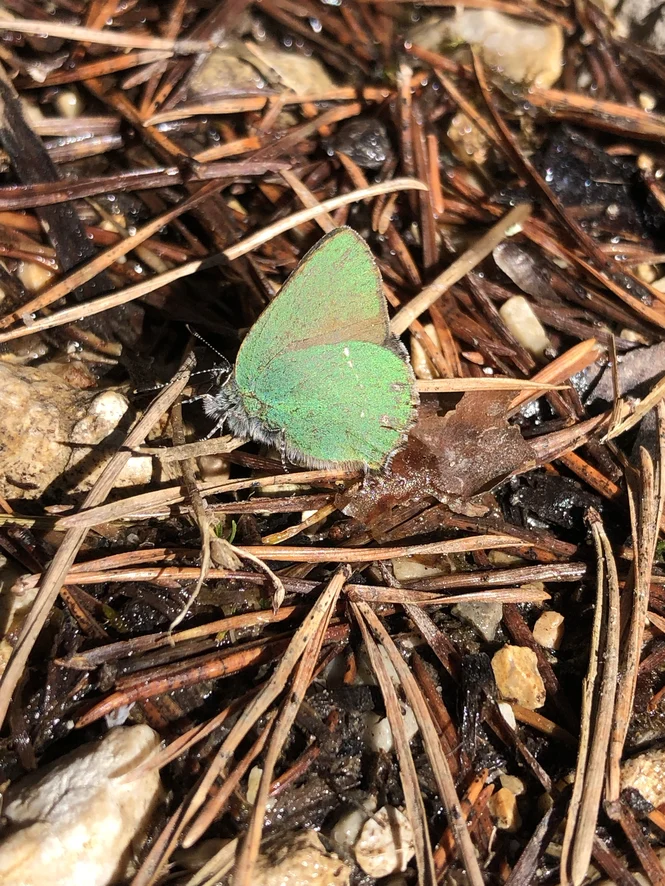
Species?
Callophrys rubi
